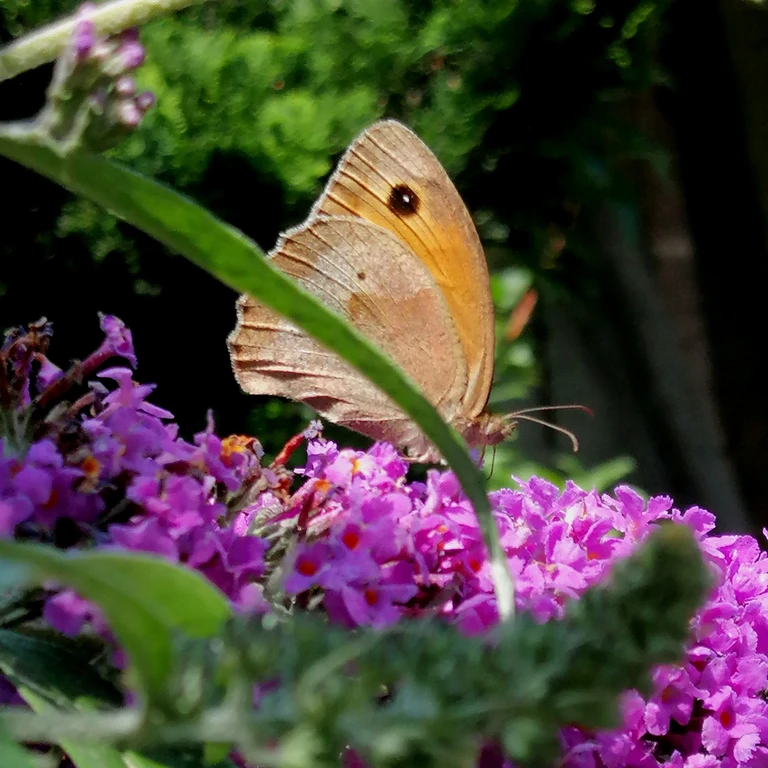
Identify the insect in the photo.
Maniola jurtina
